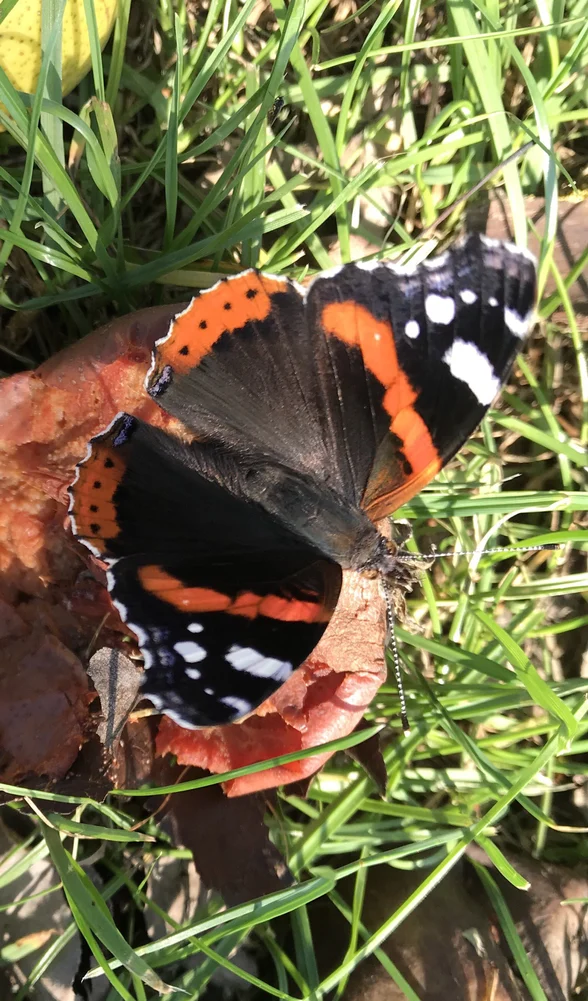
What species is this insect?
Vanessa atalanta
